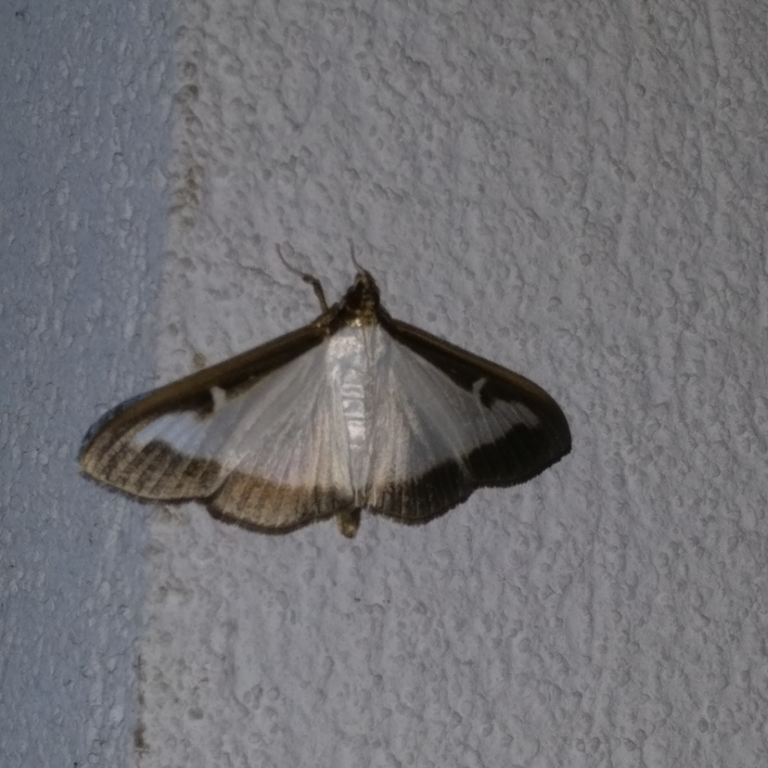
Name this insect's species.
Cydalima perspectalis
